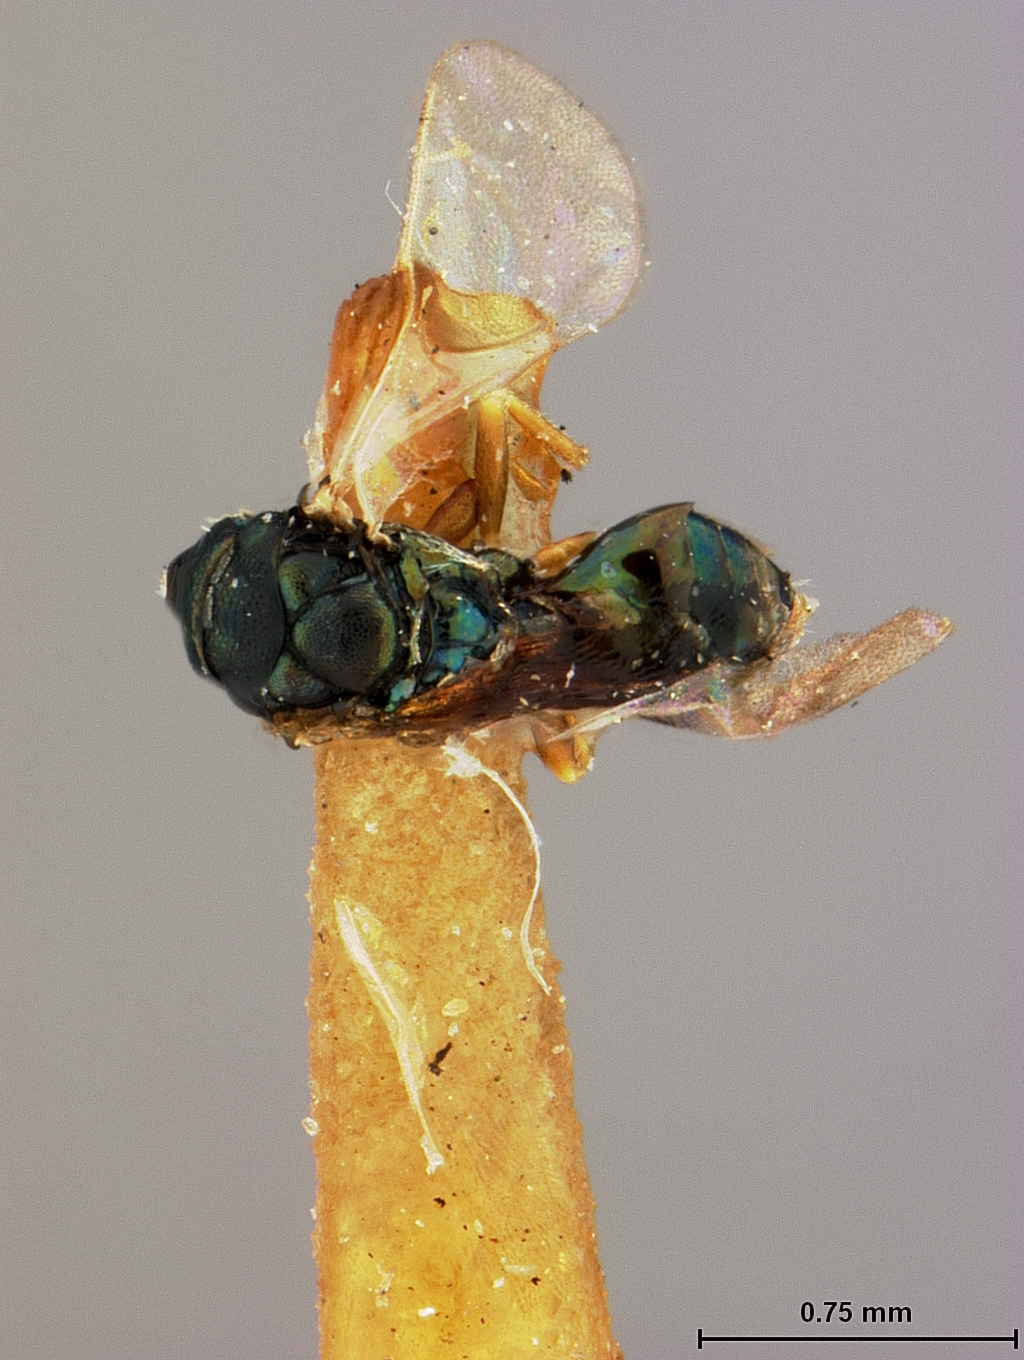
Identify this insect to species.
Cyrtogaster liqueatus
